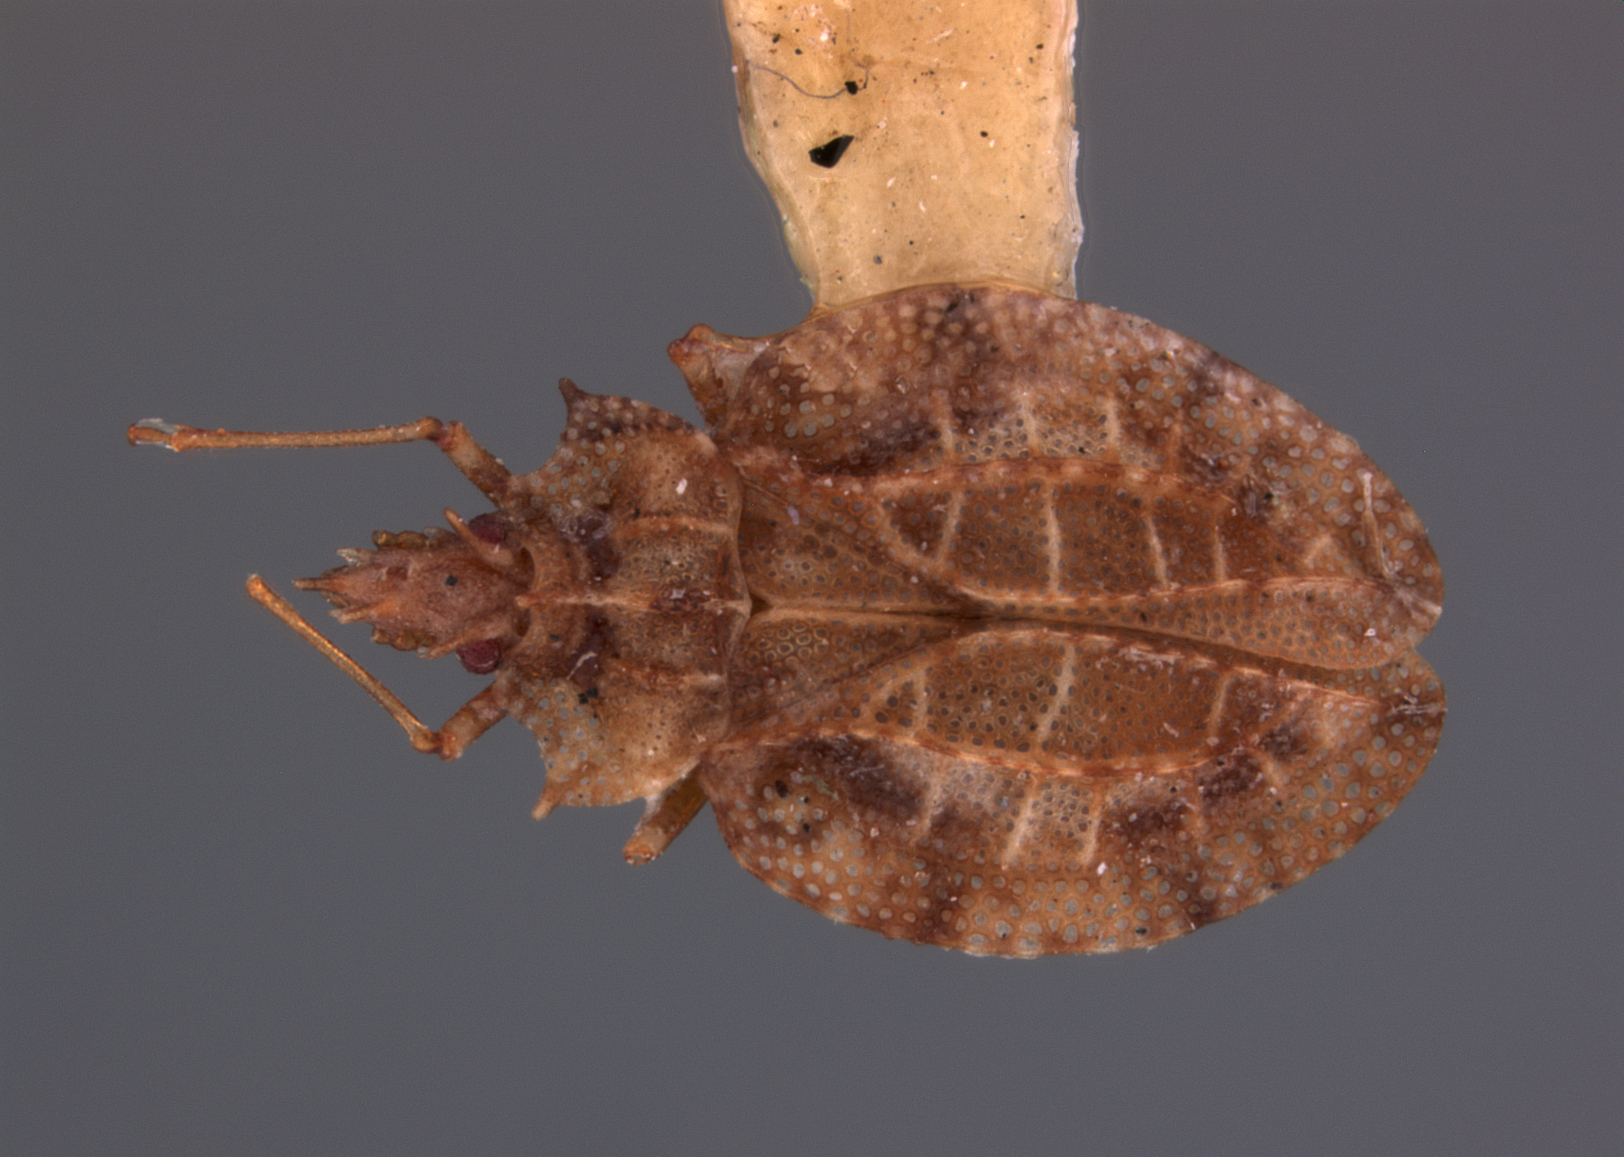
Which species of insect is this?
Phatnoma hackeri
